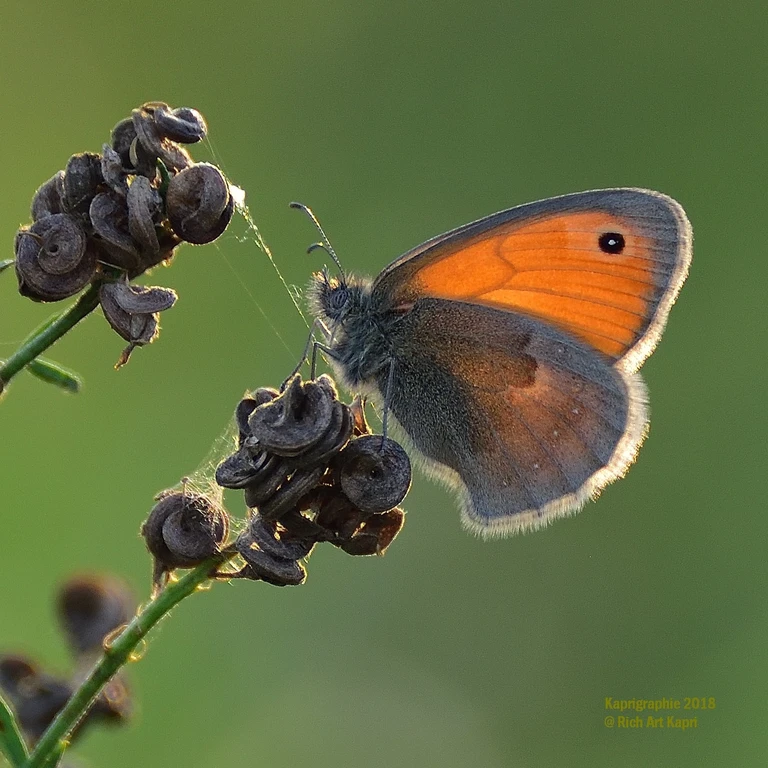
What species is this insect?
Coenonympha pamphilus
